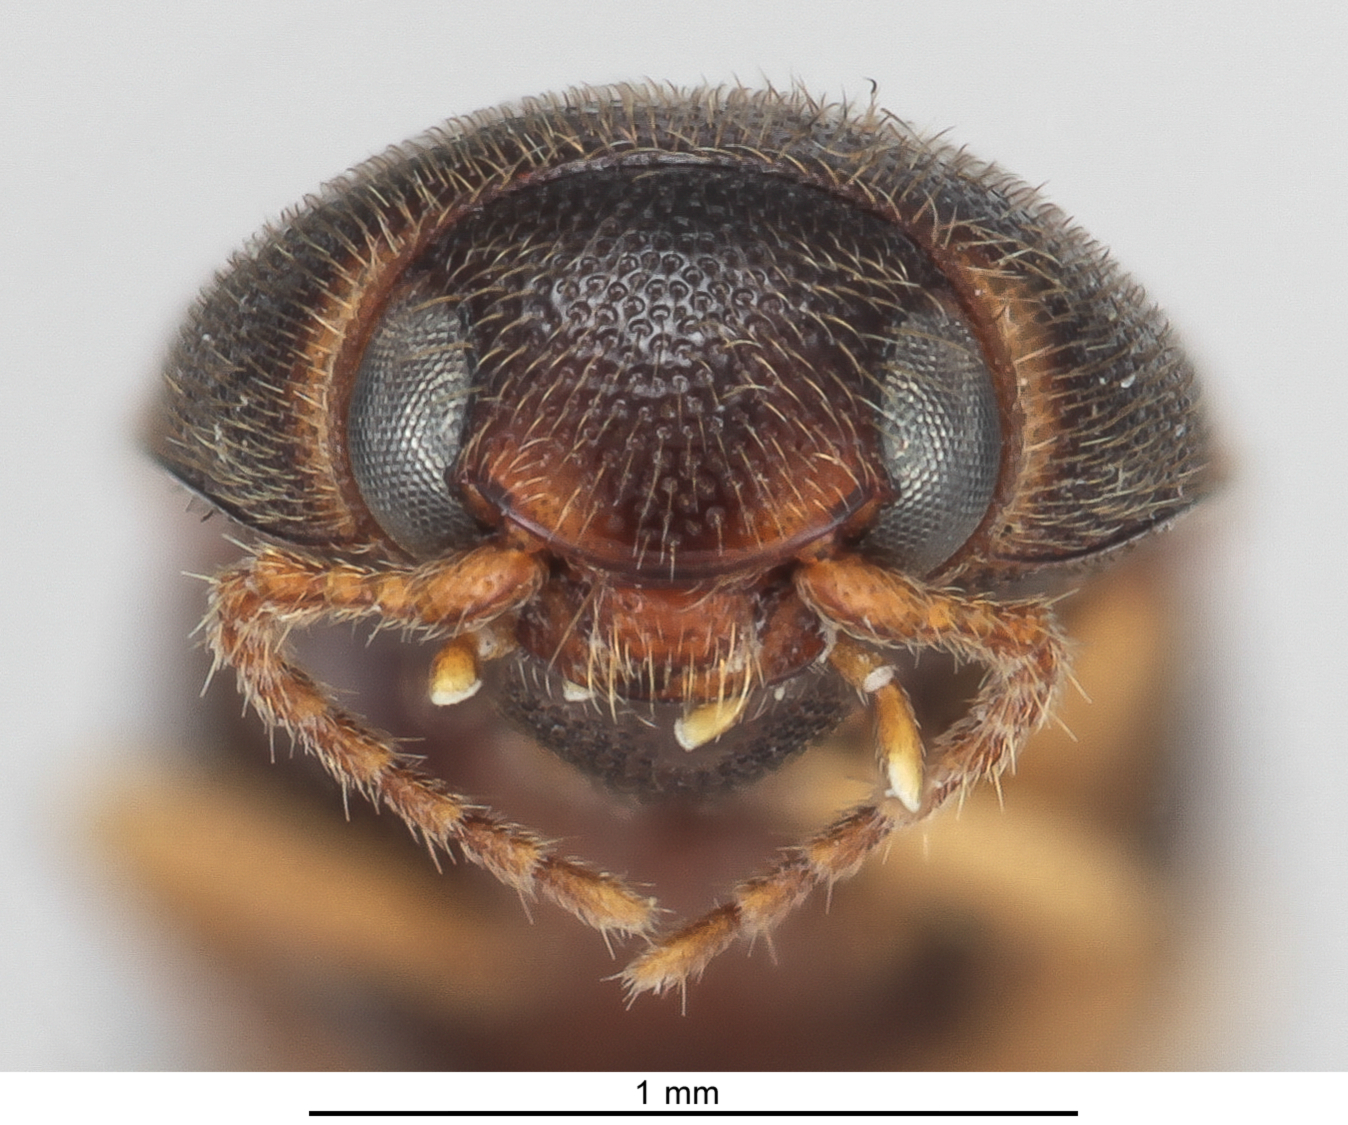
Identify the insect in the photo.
Melanoxanthus bellulus
